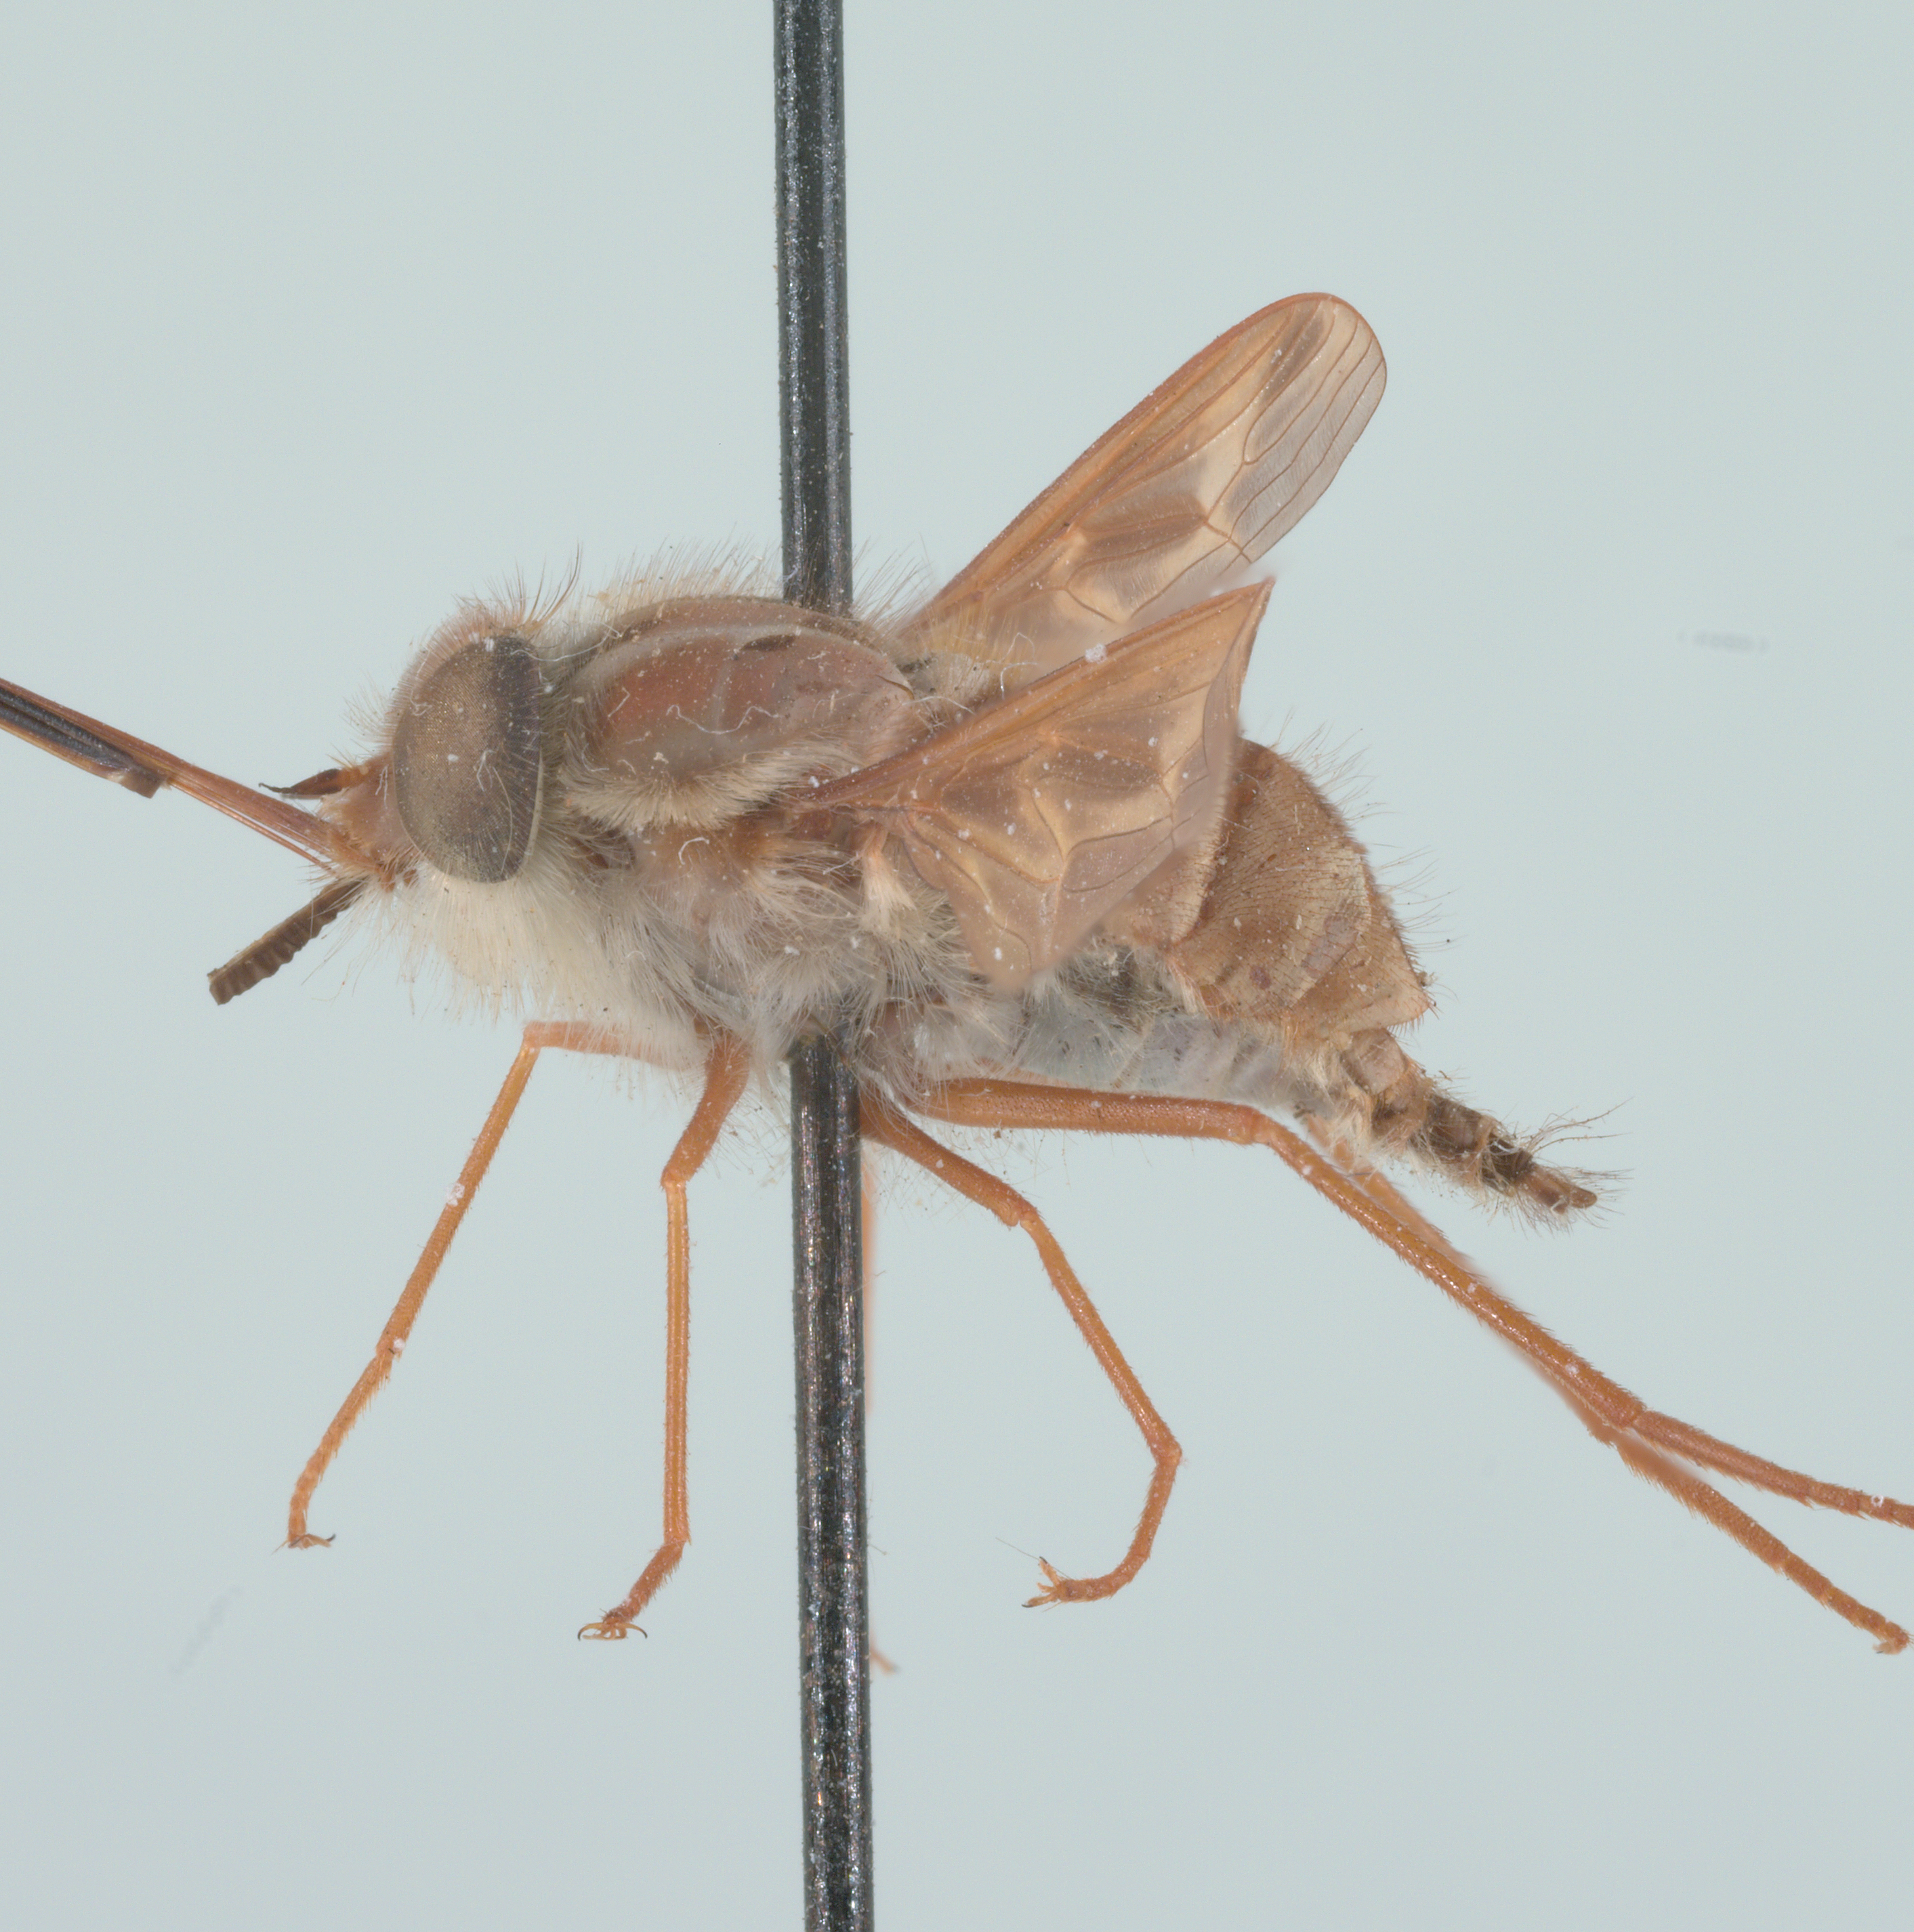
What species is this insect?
Hirmoneura nubipennis (also Trichophthalma nubipennis)
